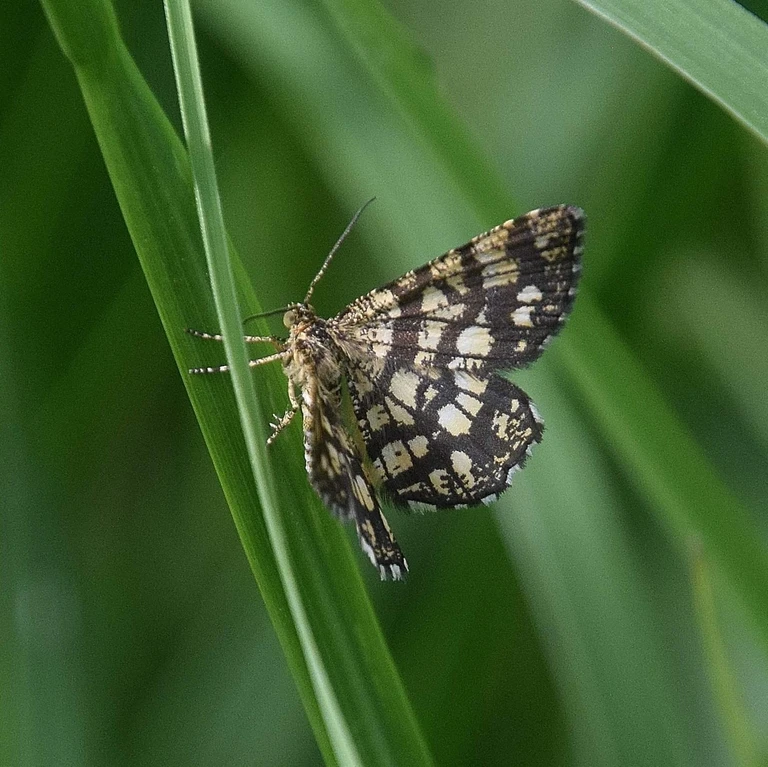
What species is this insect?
Chiasmia clathrata
